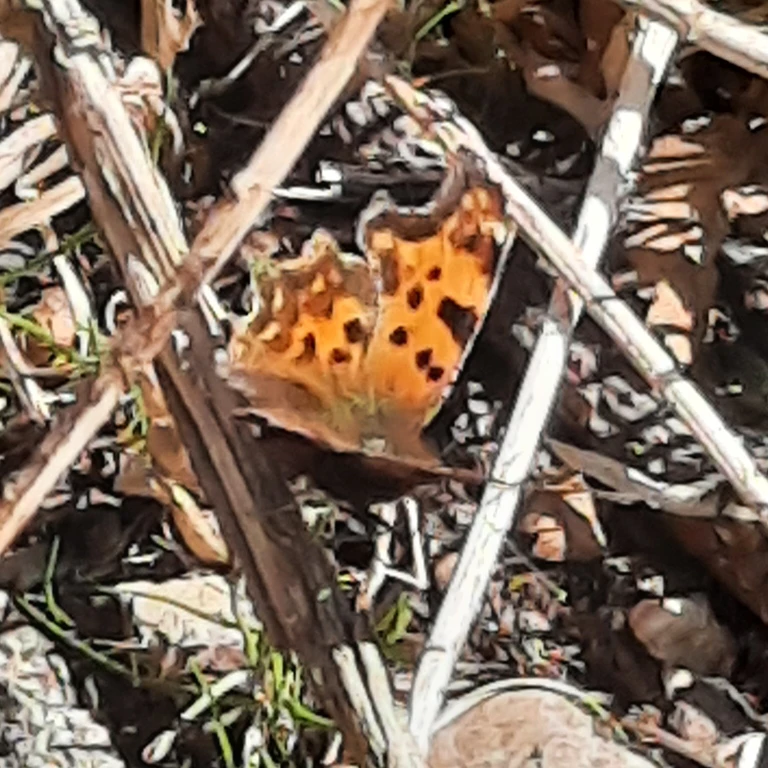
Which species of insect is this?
Polygonia c-album
